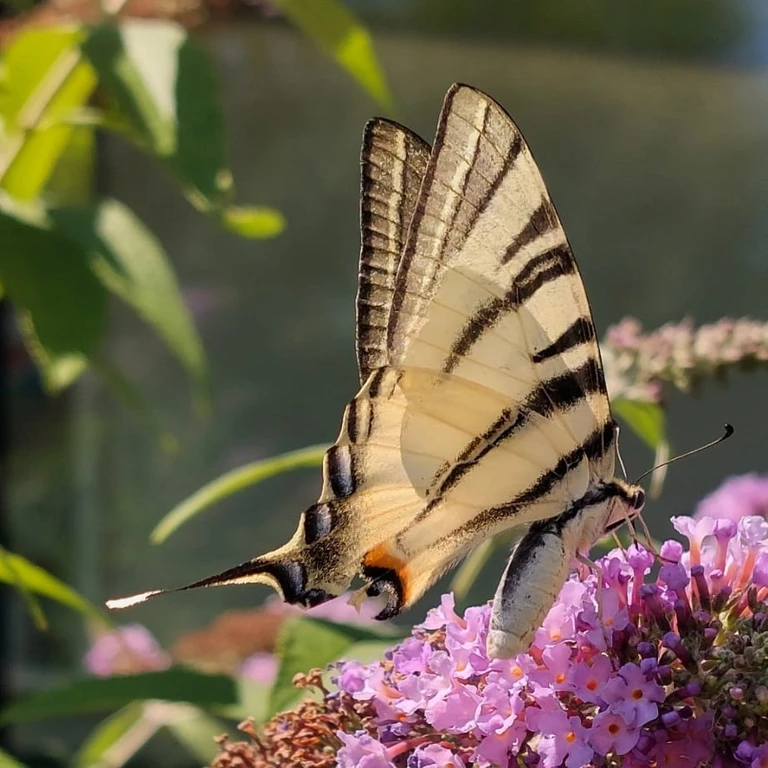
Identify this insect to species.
Iphiclides podalirius
